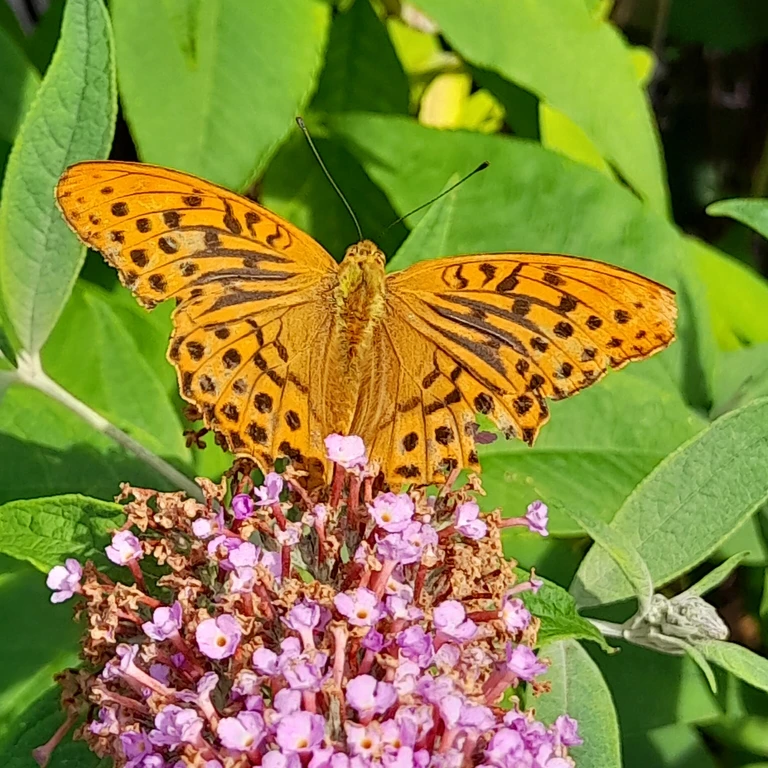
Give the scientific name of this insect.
Argynnis paphia
